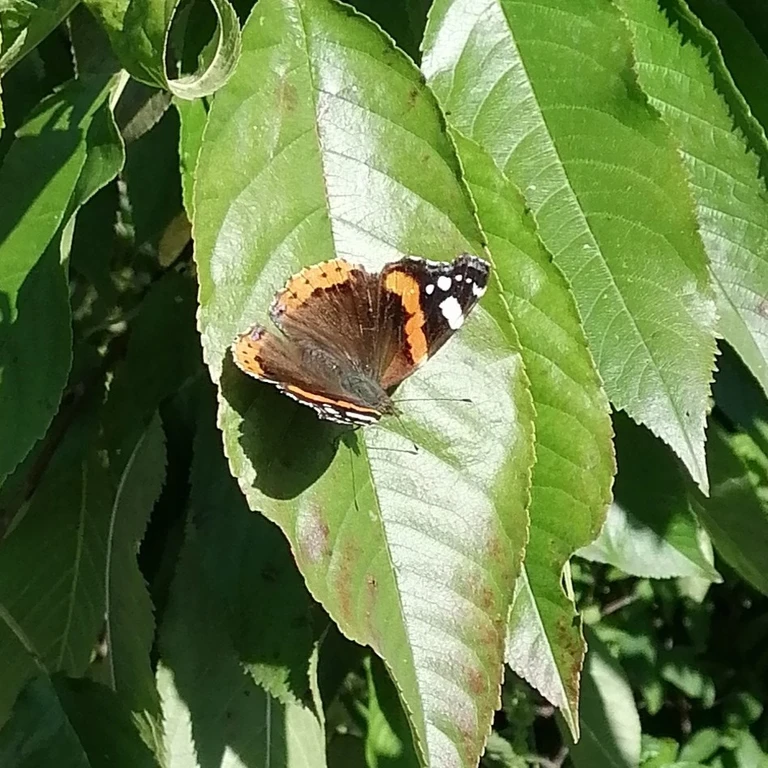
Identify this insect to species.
Vanessa atalanta
